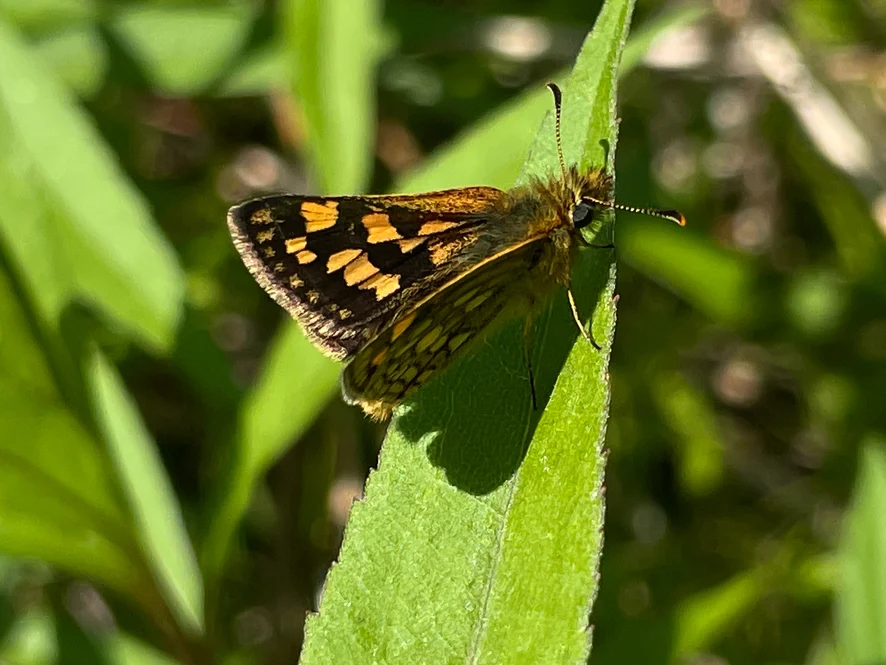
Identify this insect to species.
Carterocephalus palaemon
